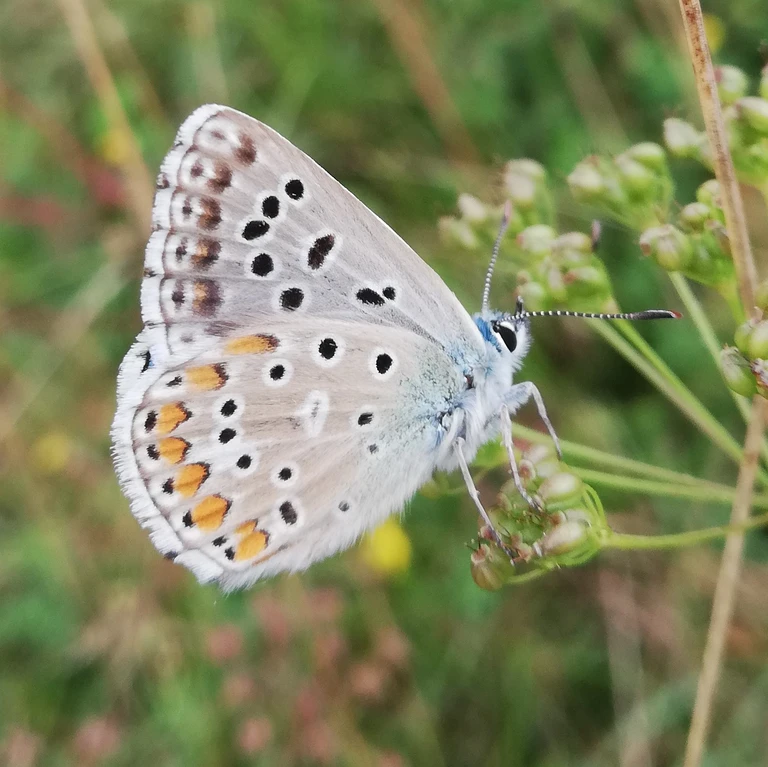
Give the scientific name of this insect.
Lysandra bellargus
